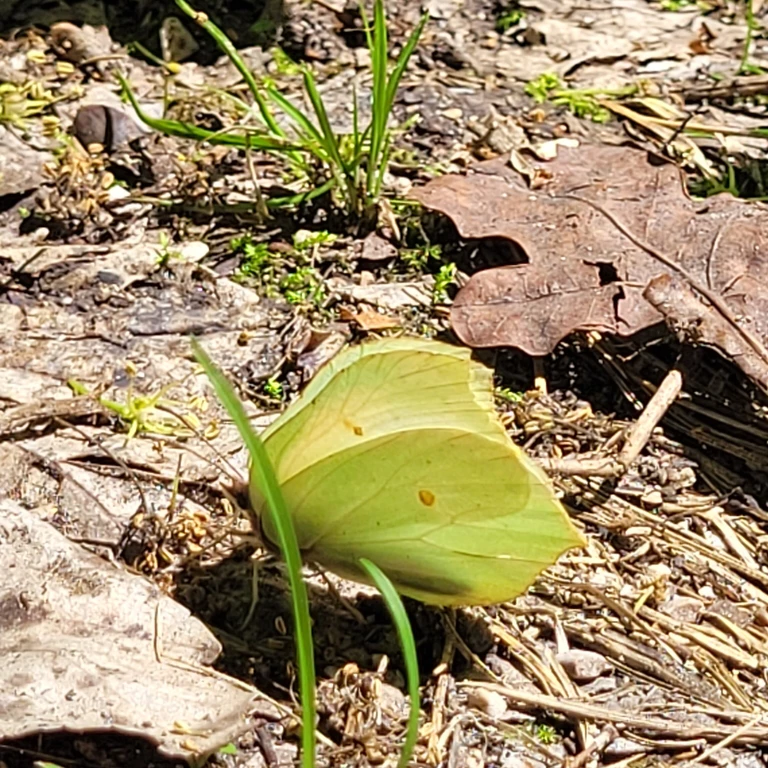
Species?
Gonepteryx rhamni
